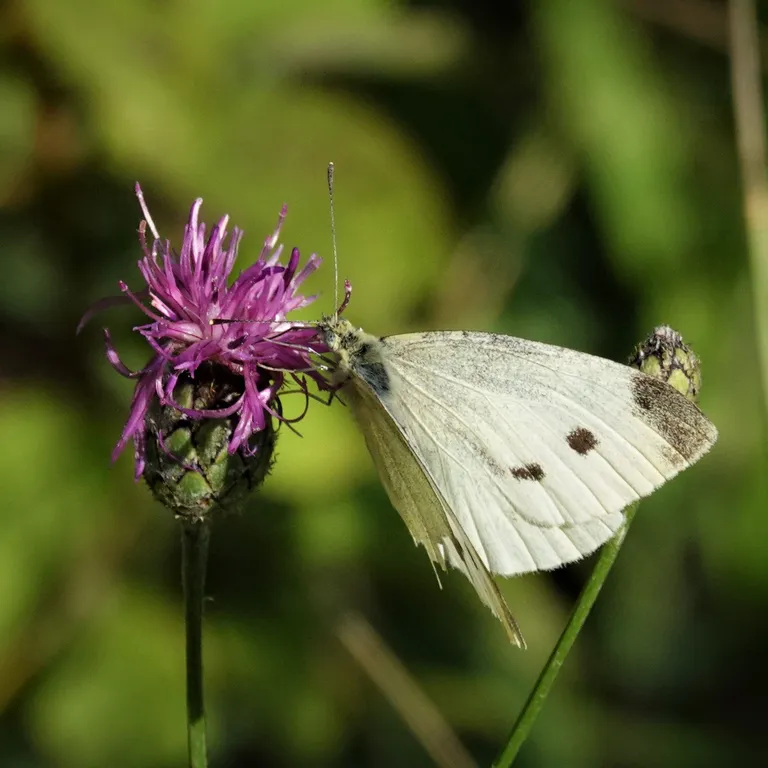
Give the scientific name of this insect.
Pieris rapae
